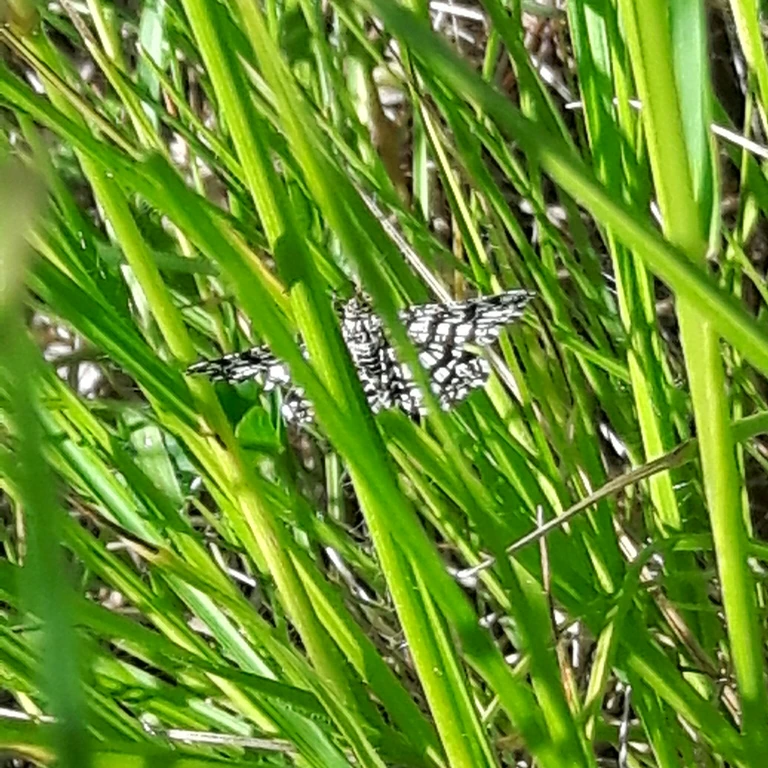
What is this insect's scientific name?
Chiasmia clathrata
